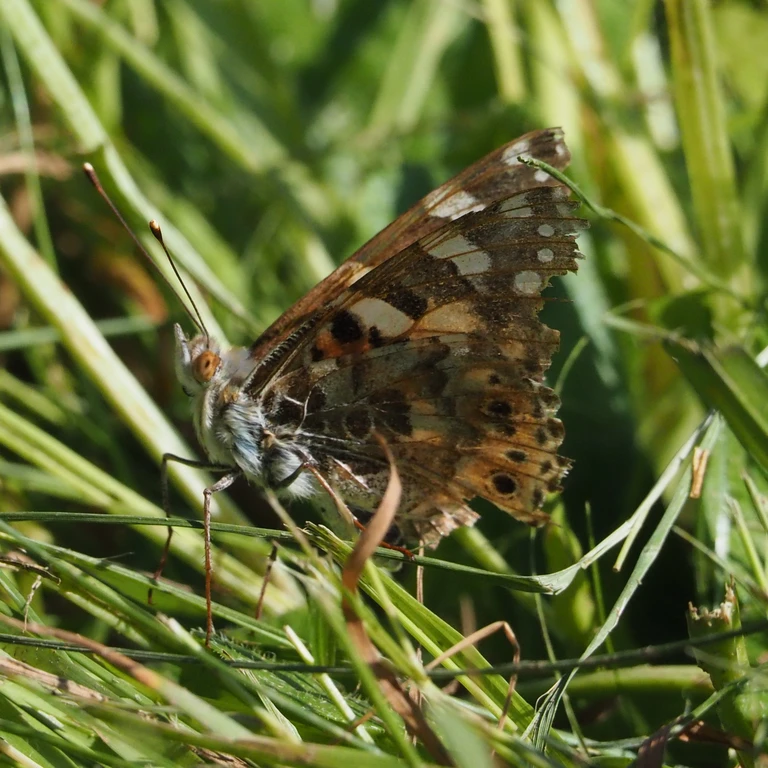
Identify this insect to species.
Vanessa cardui
